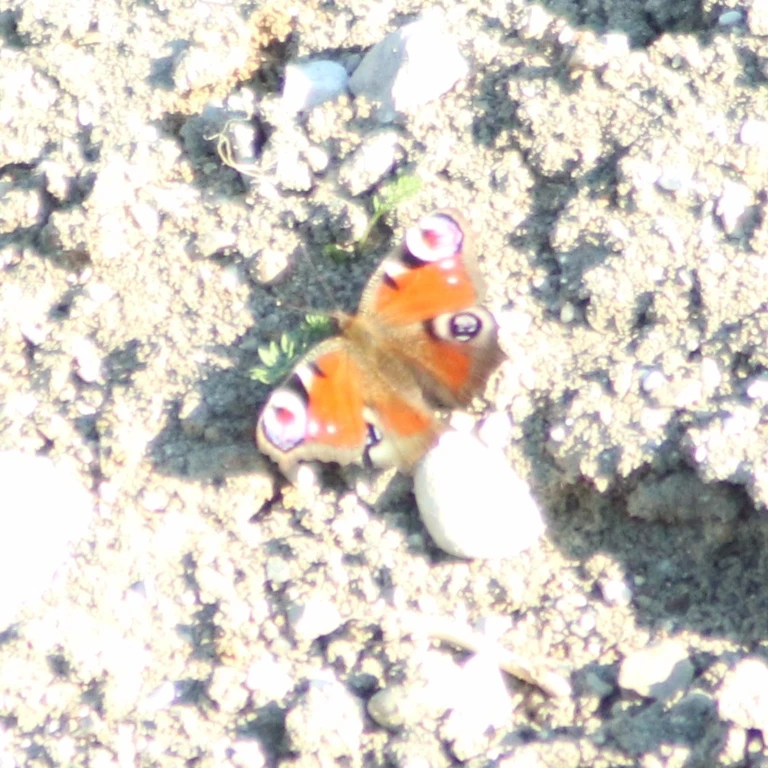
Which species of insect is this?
Aglais io
